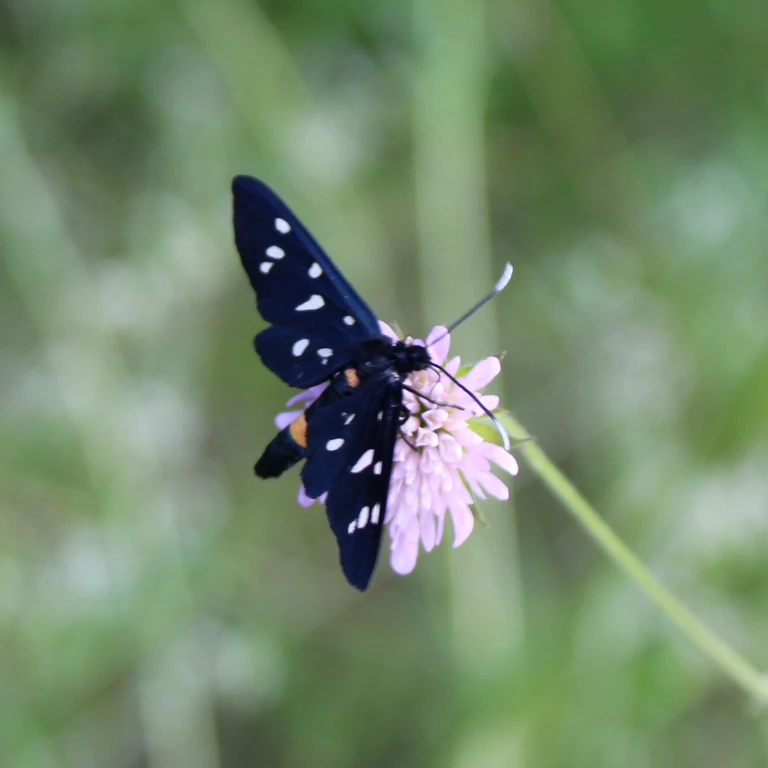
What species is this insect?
Amata phegea
